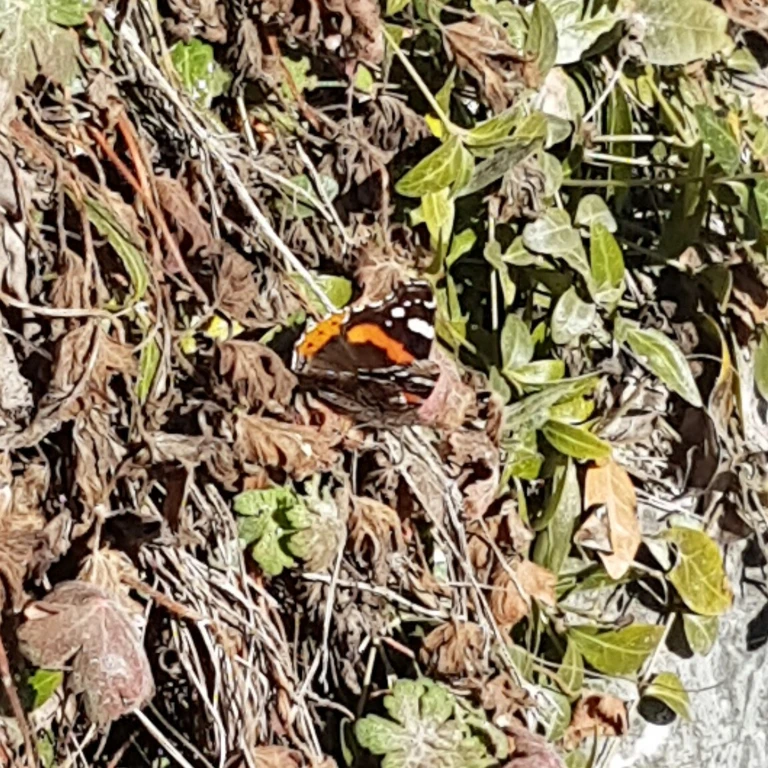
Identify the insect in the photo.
Vanessa atalanta
